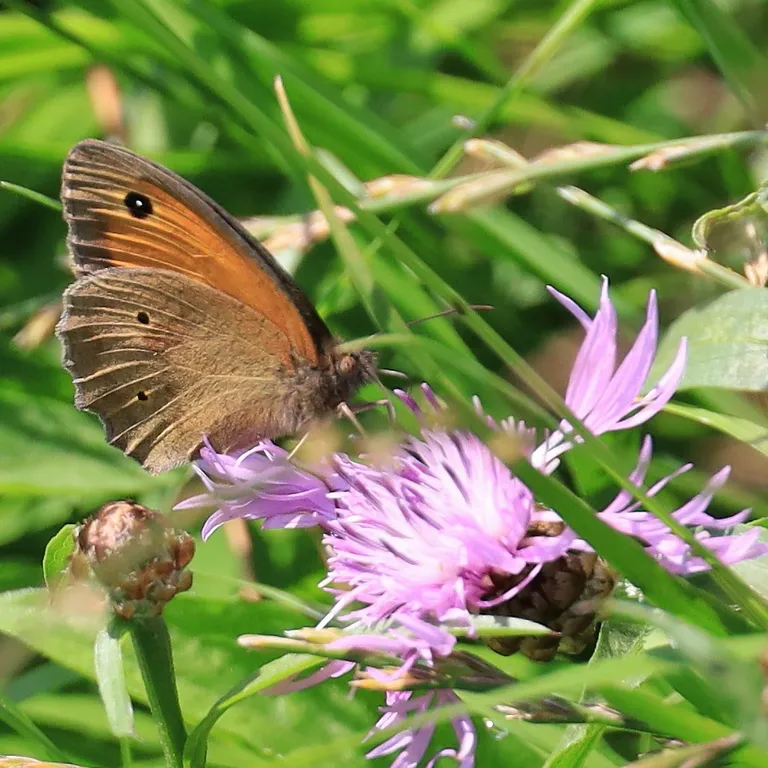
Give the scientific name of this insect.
Maniola jurtina
